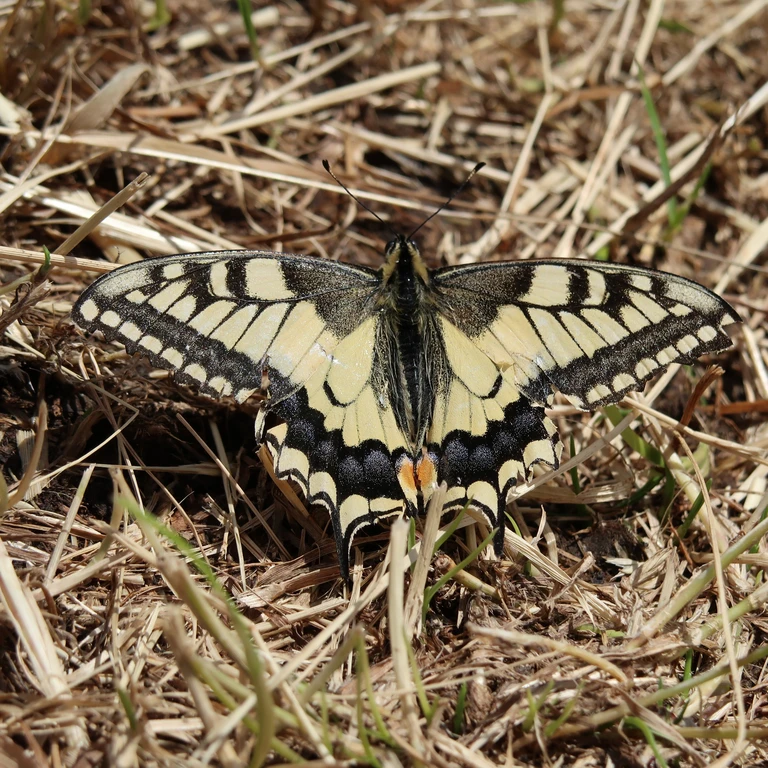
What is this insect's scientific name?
Papilio machaon
